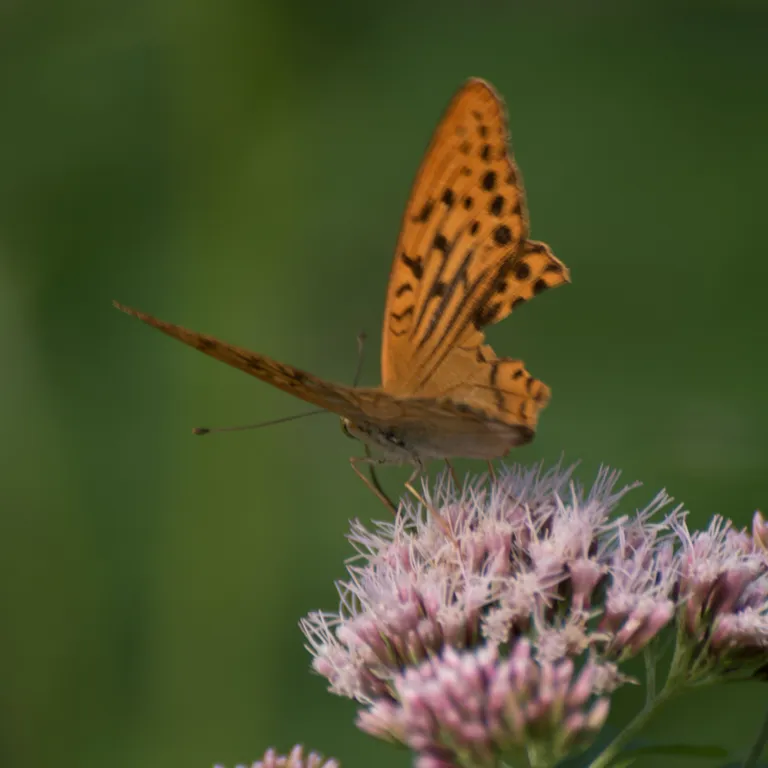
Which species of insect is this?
Argynnis paphia
